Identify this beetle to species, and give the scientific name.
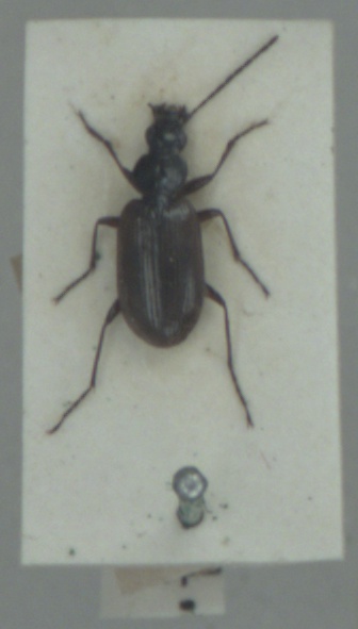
Agonum piceum
